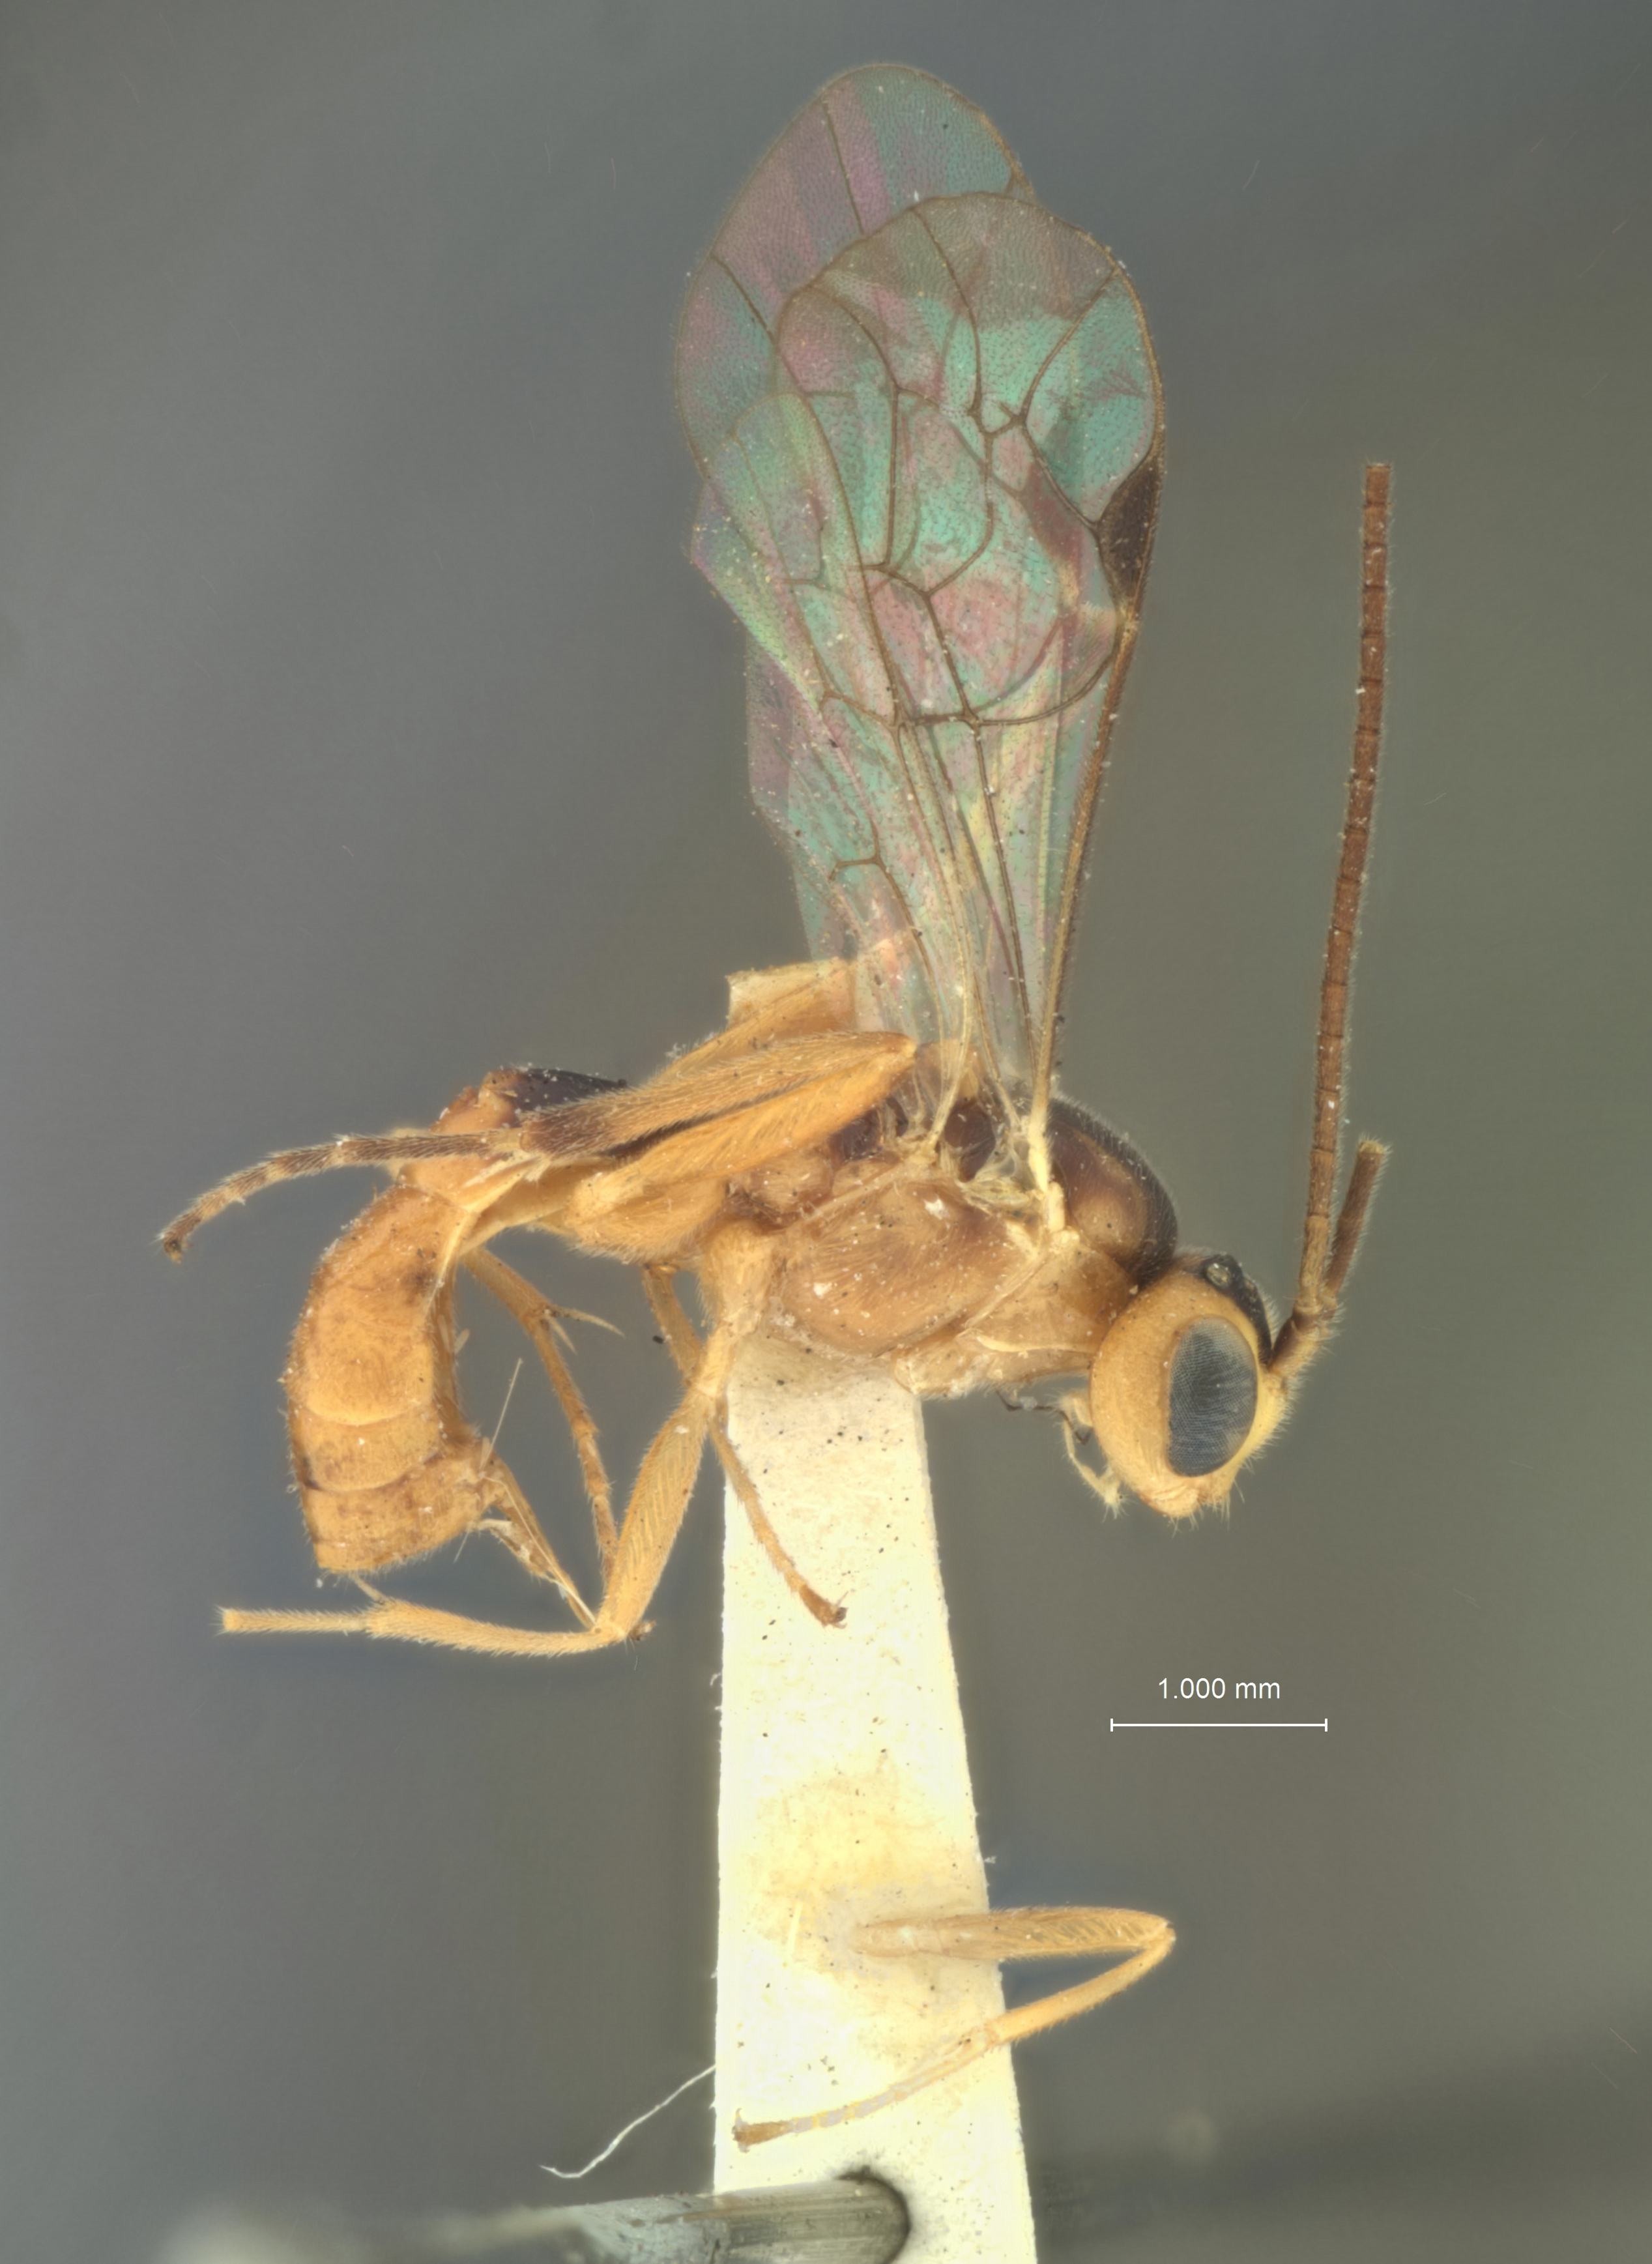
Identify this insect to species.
Pironopoda scutellatus
